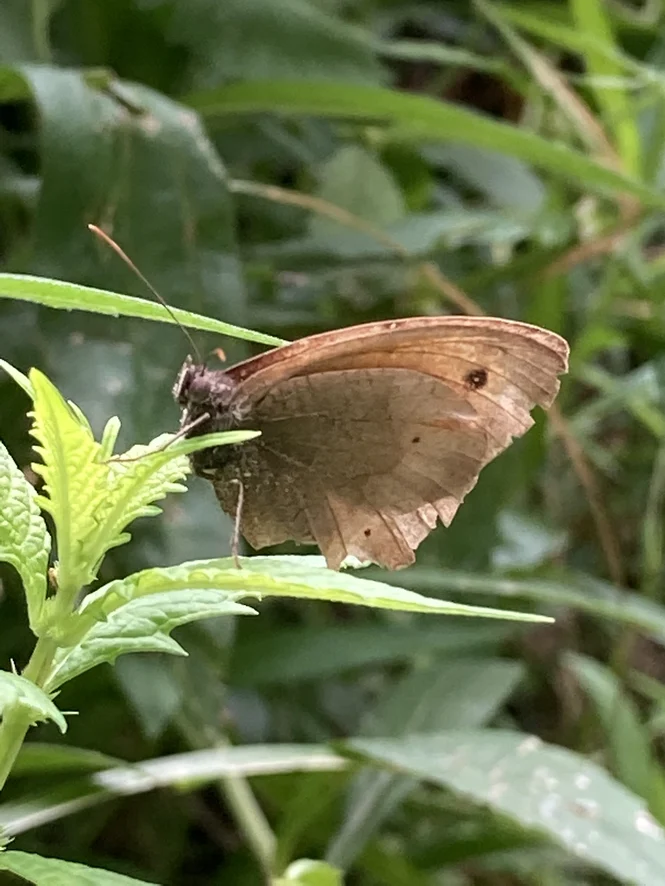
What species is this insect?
Maniola jurtina
